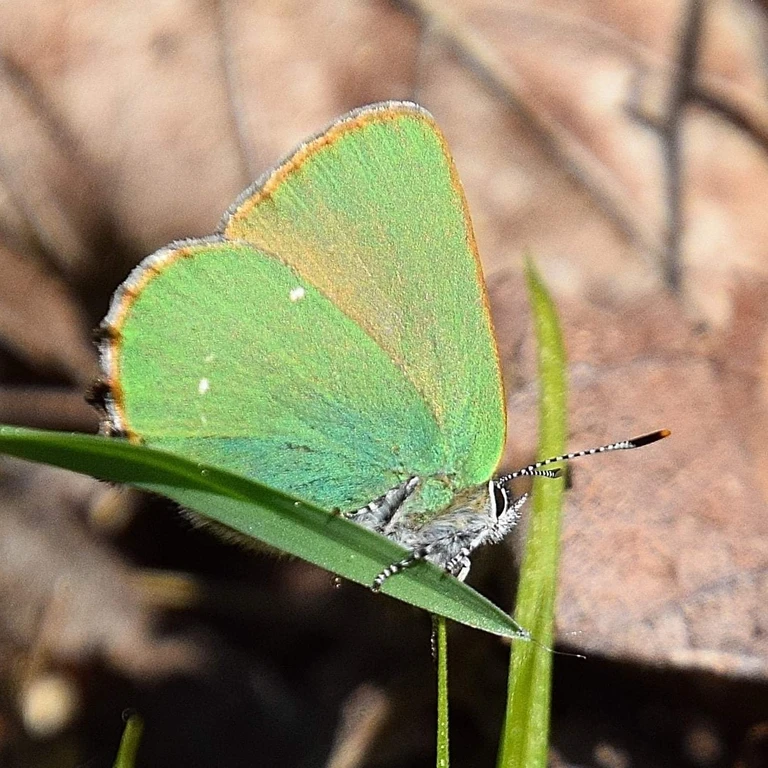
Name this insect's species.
Callophrys rubi
